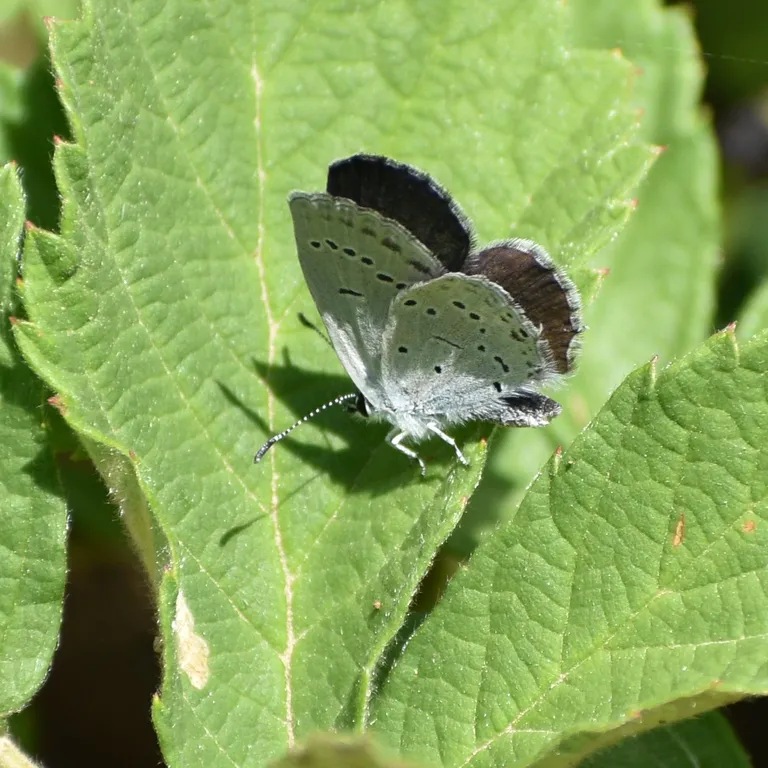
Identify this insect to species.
Cupido decolorata (also Elkalyce decolorata)
